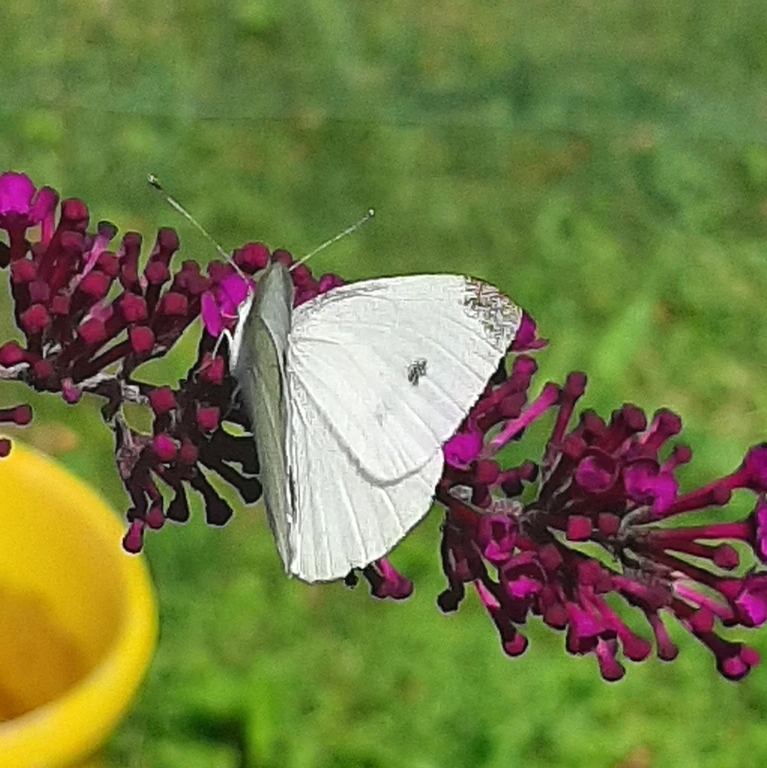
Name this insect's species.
Pieris rapae
